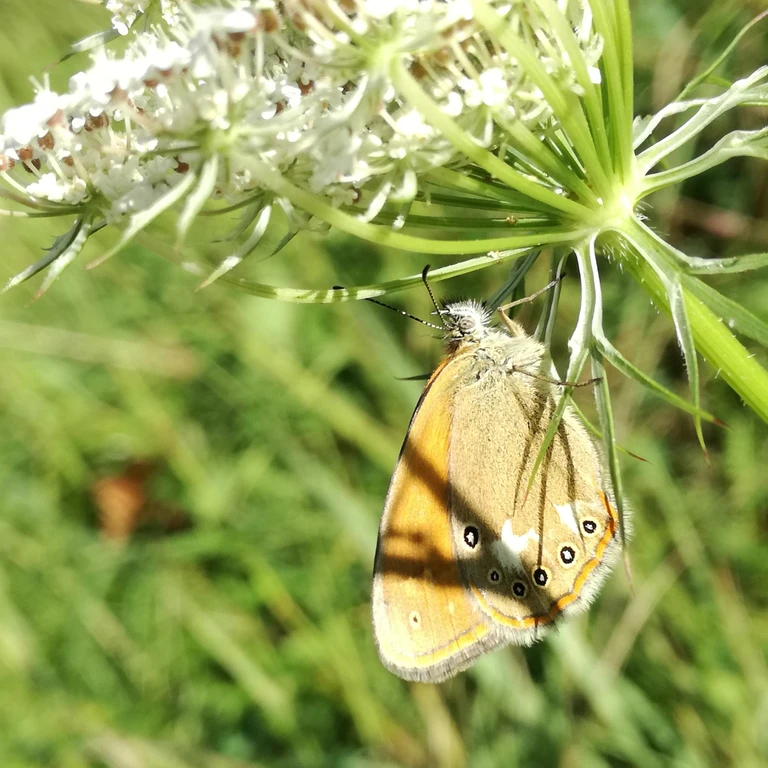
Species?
Coenonympha glycerion (also Coenonympha iphis)
